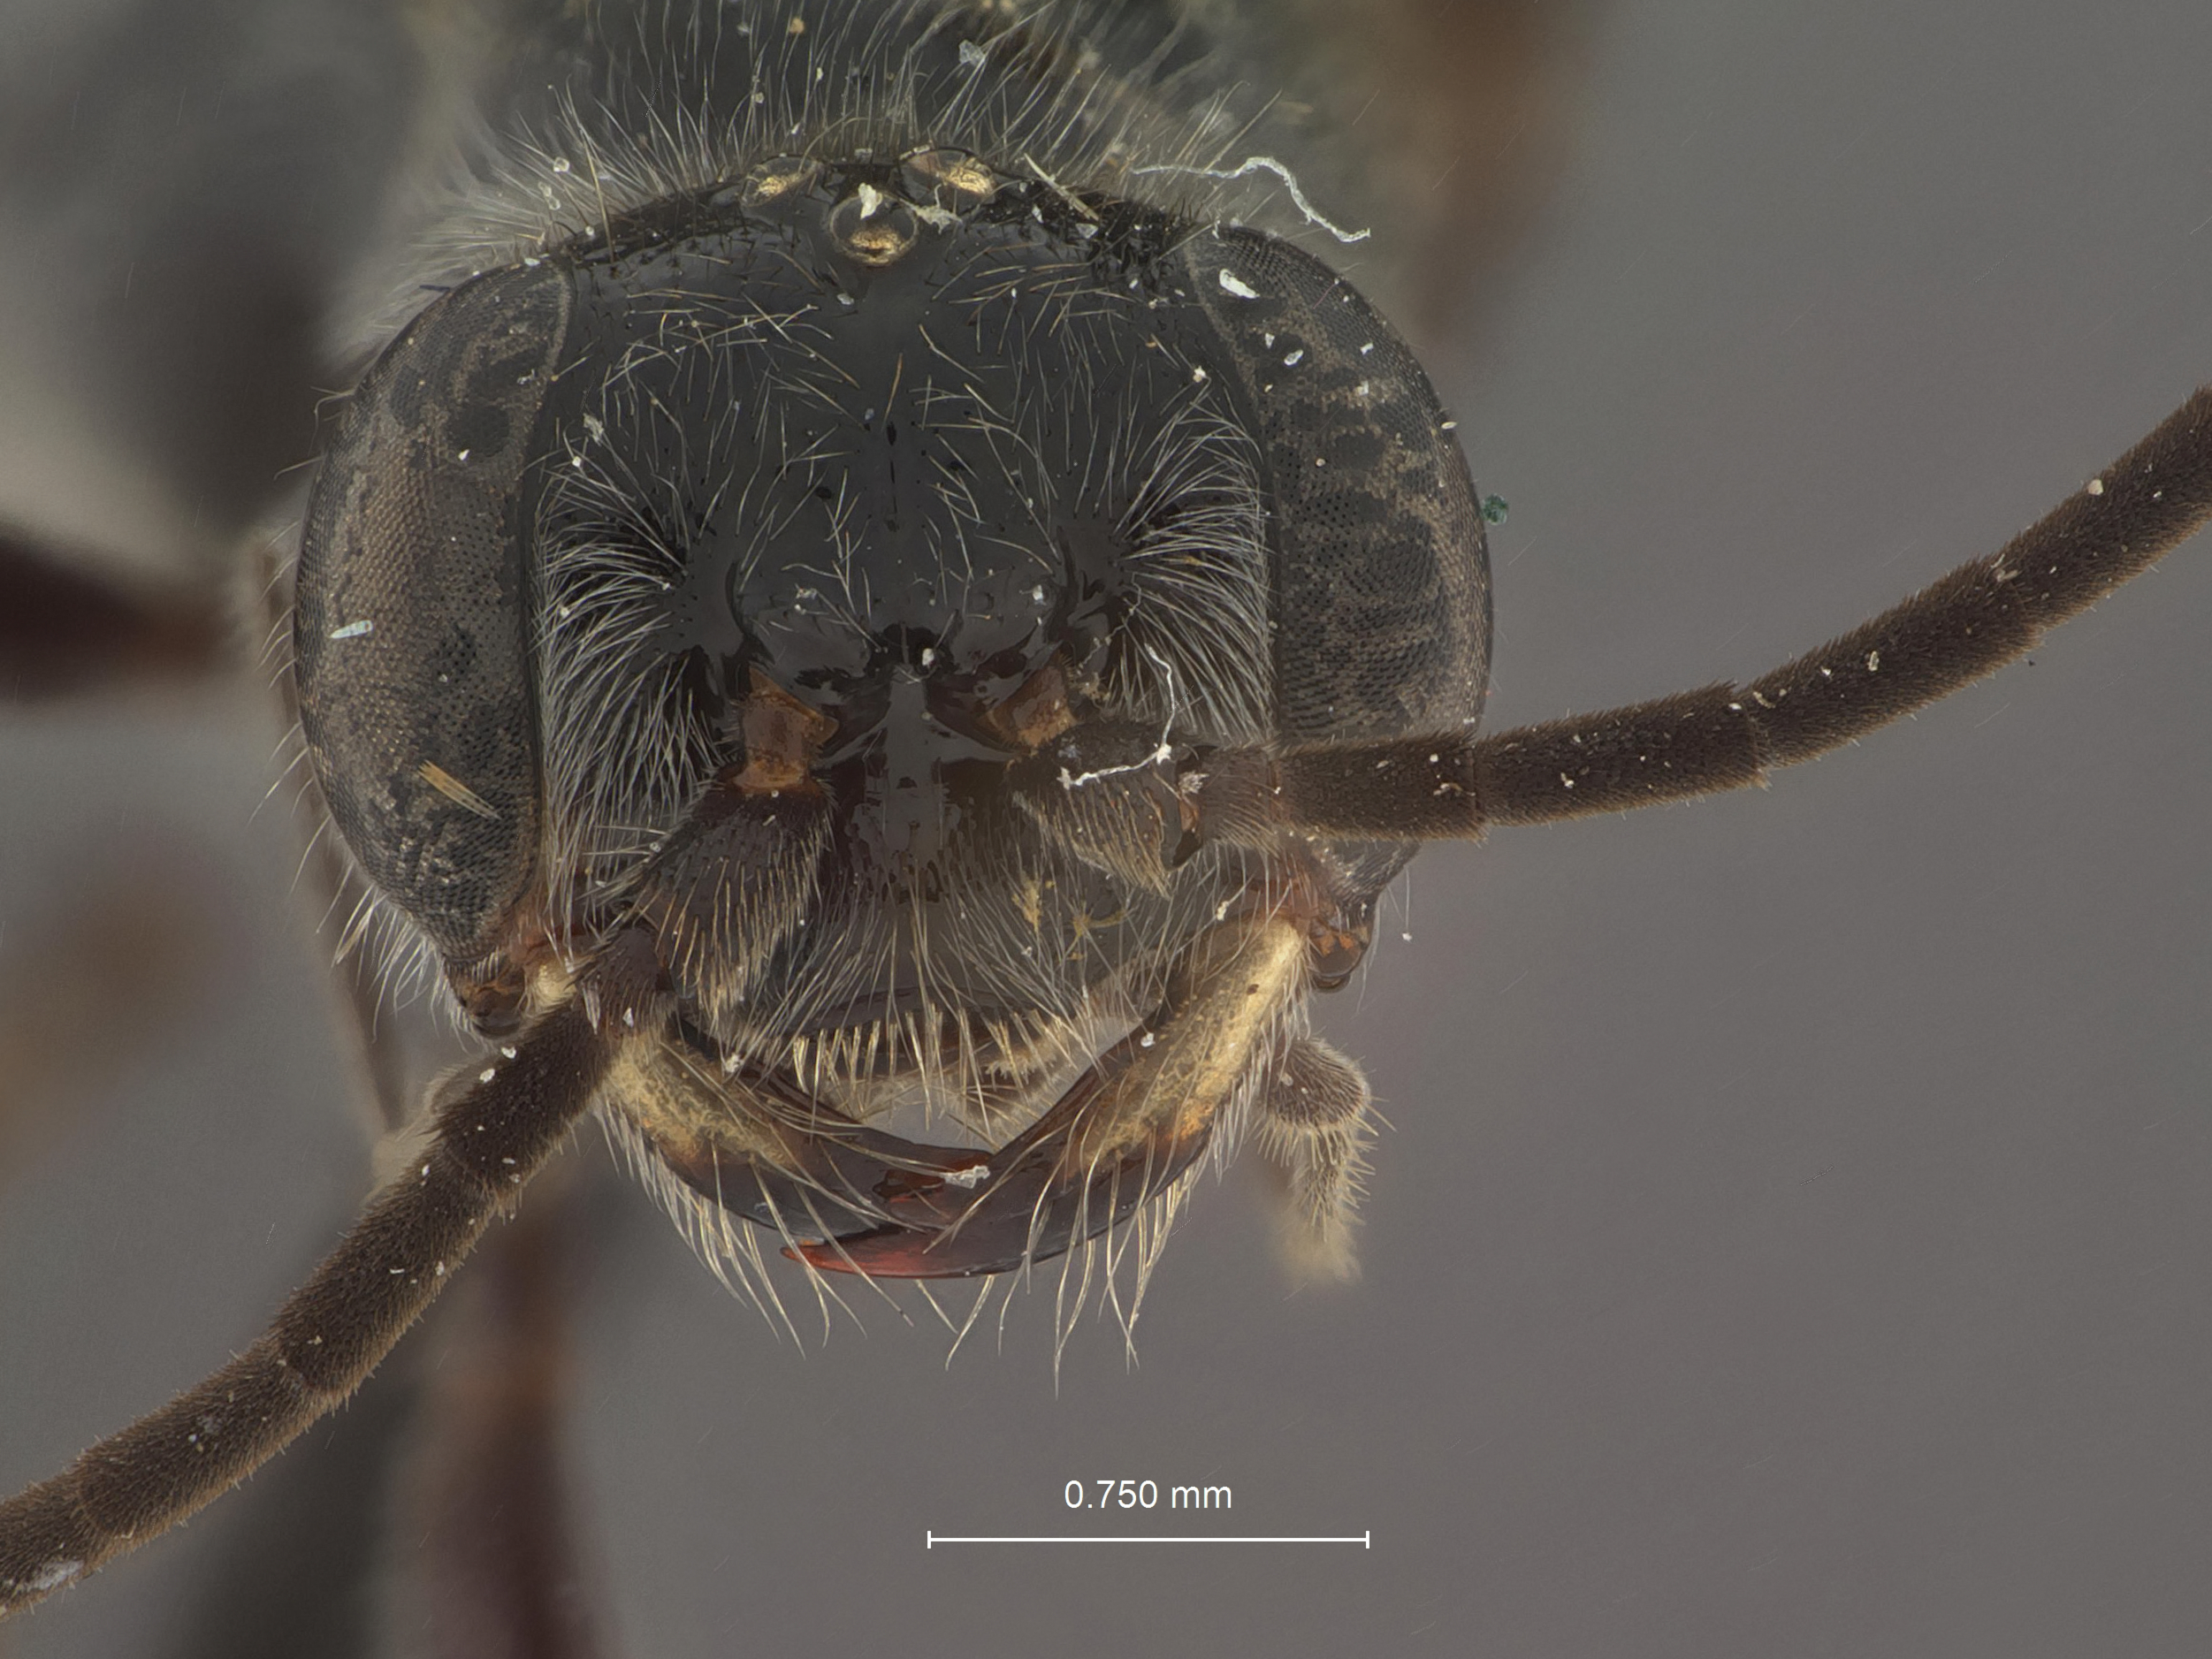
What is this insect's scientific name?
Aelurus concava
